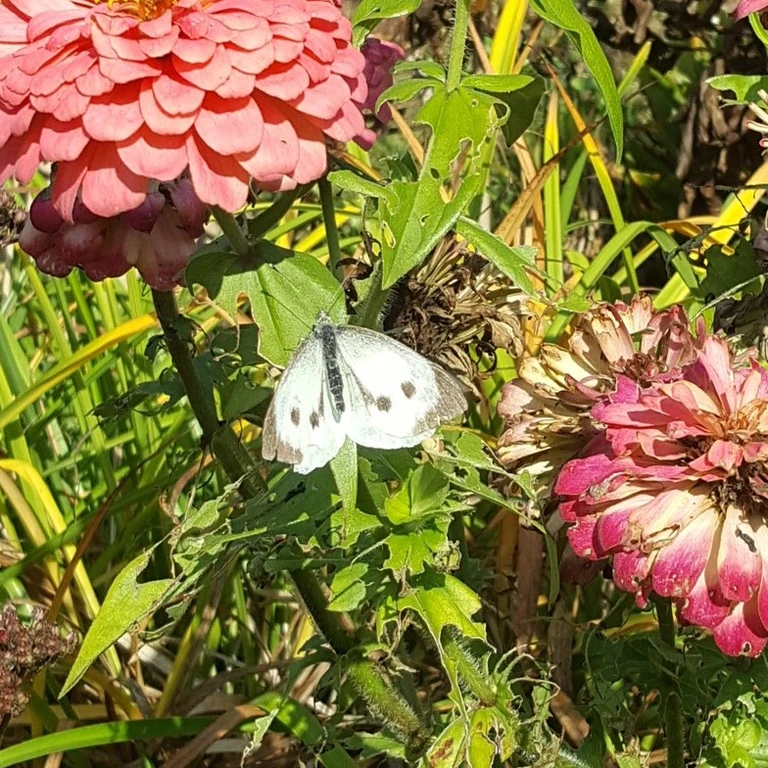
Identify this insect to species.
Pieris brassicae
